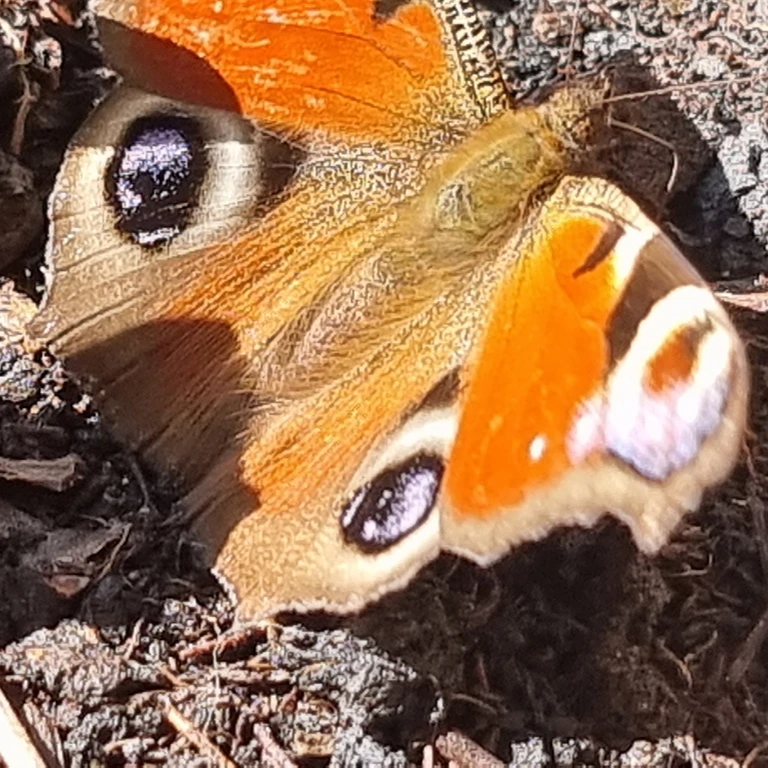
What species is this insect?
Aglais io
